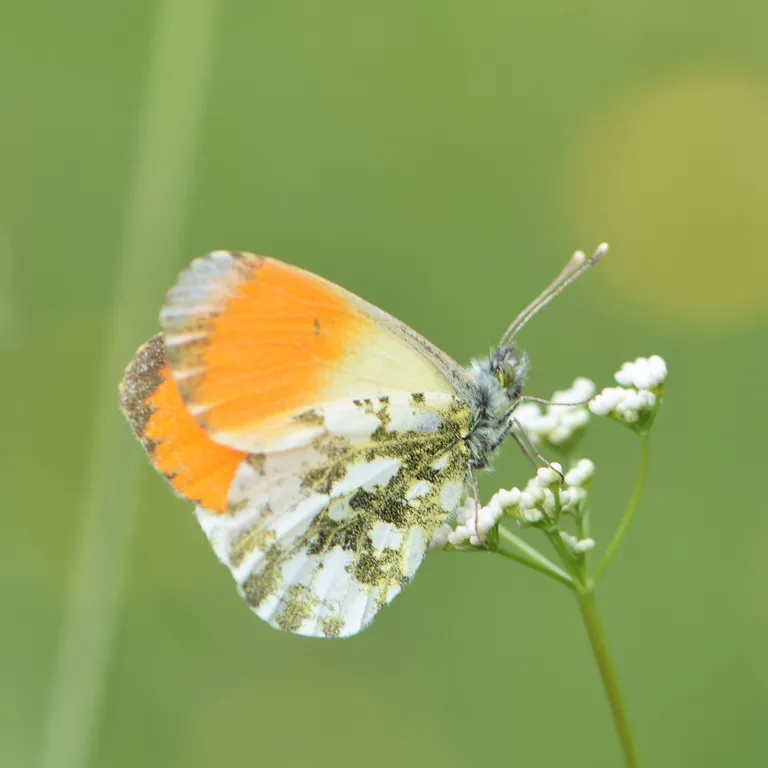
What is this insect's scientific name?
Anthocharis cardamines
